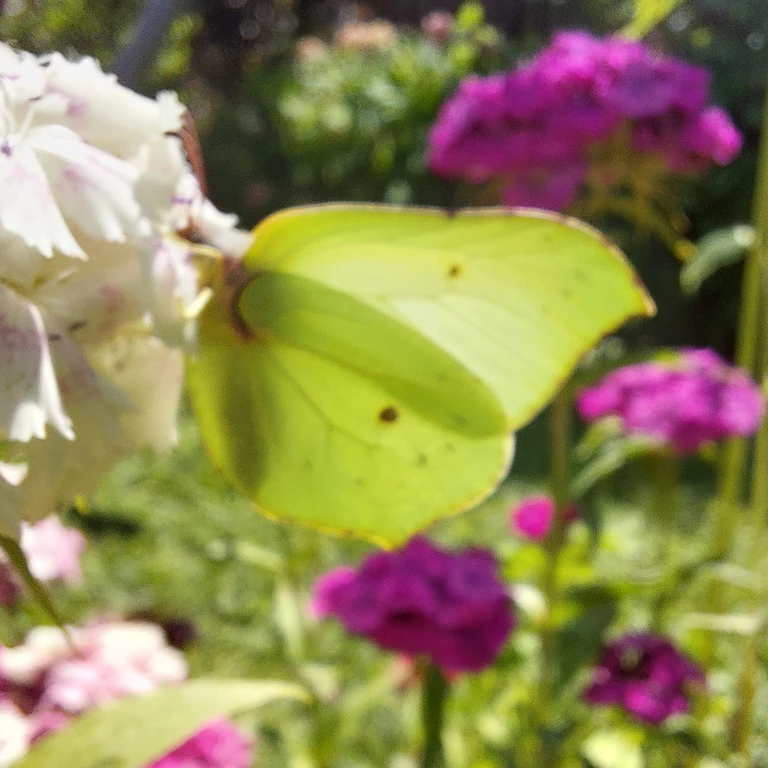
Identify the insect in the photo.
Gonepteryx rhamni
